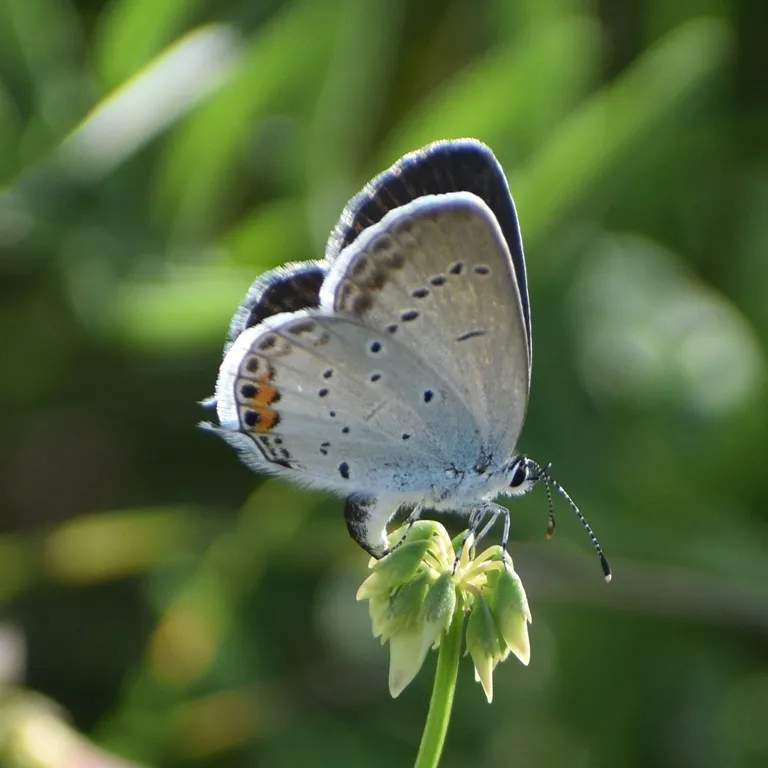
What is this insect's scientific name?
Cupido argiades (also Elkalyce argiades)
